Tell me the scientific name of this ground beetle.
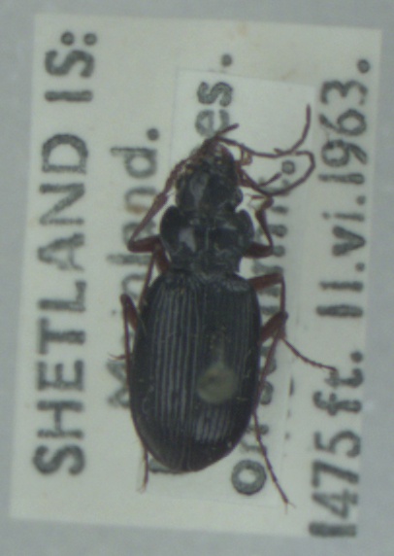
Nebria rufescens
